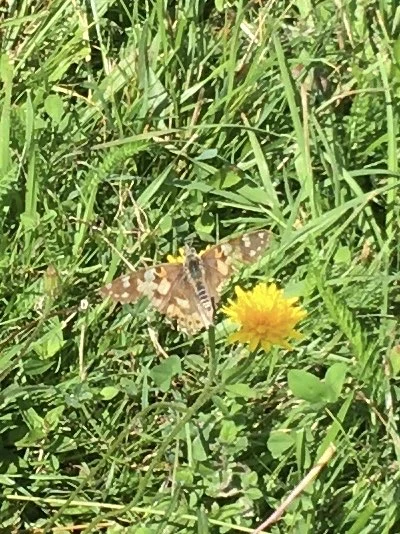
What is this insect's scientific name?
Vanessa cardui
